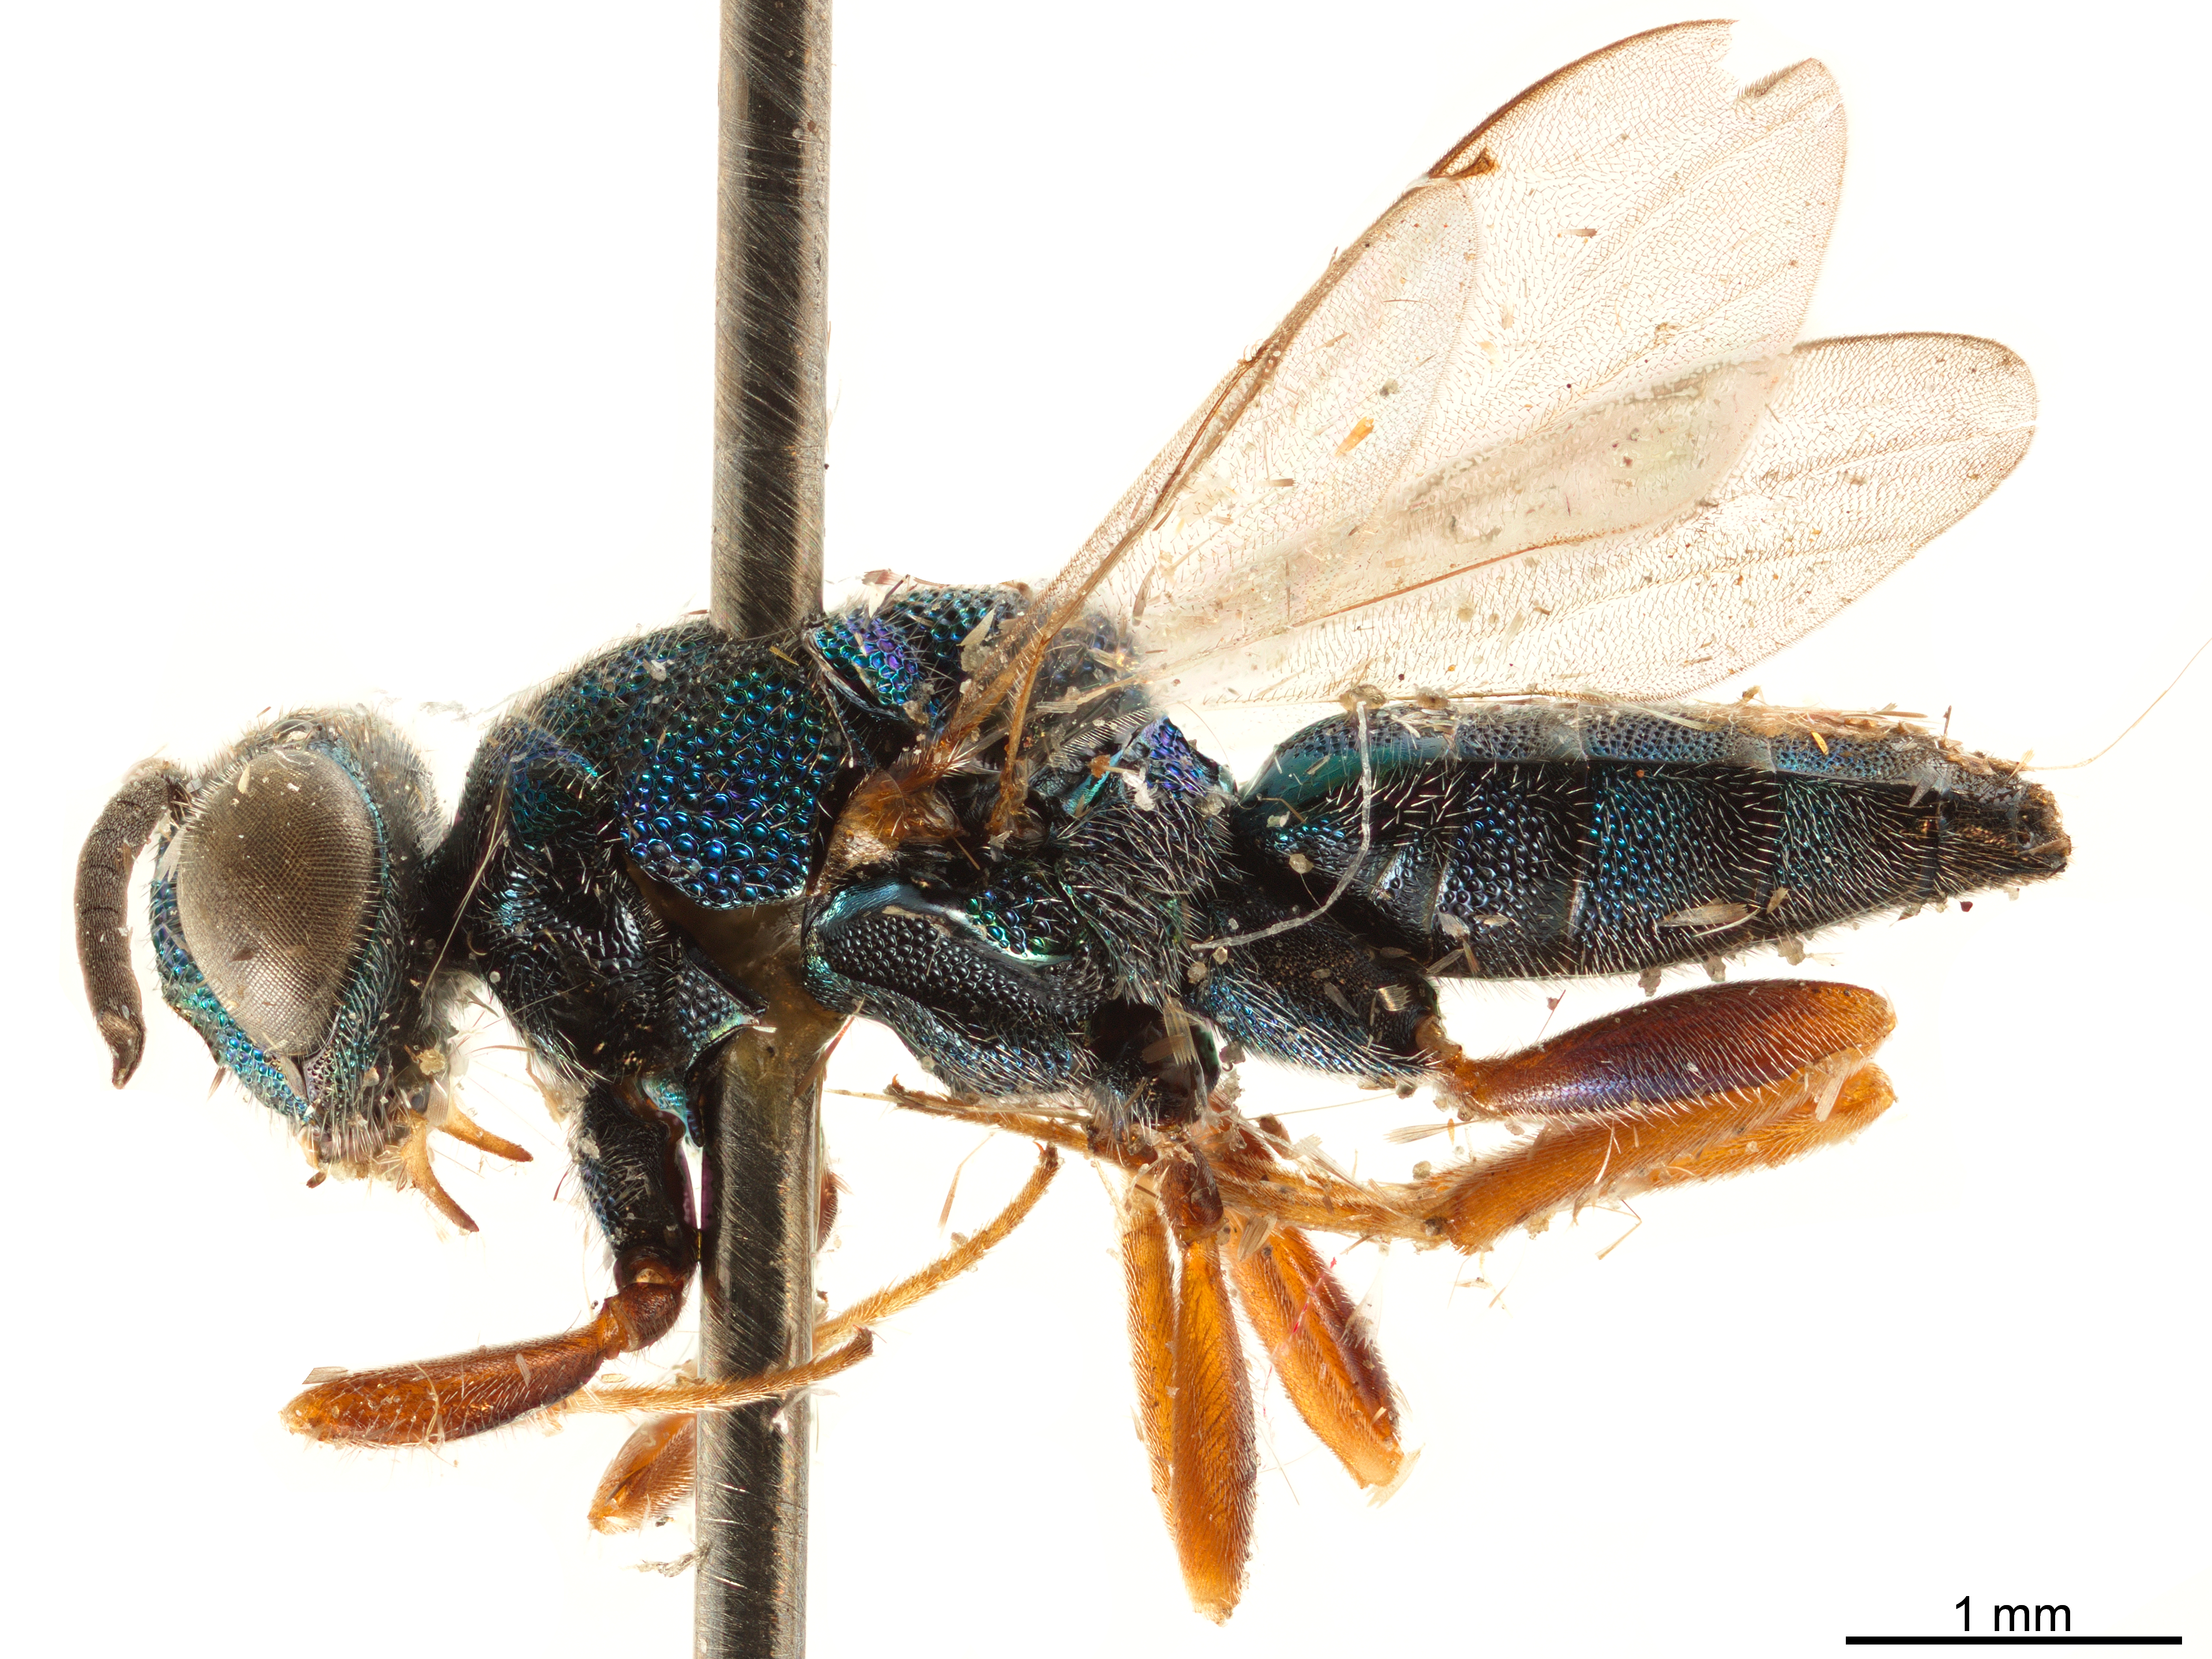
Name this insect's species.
Solenura ania
